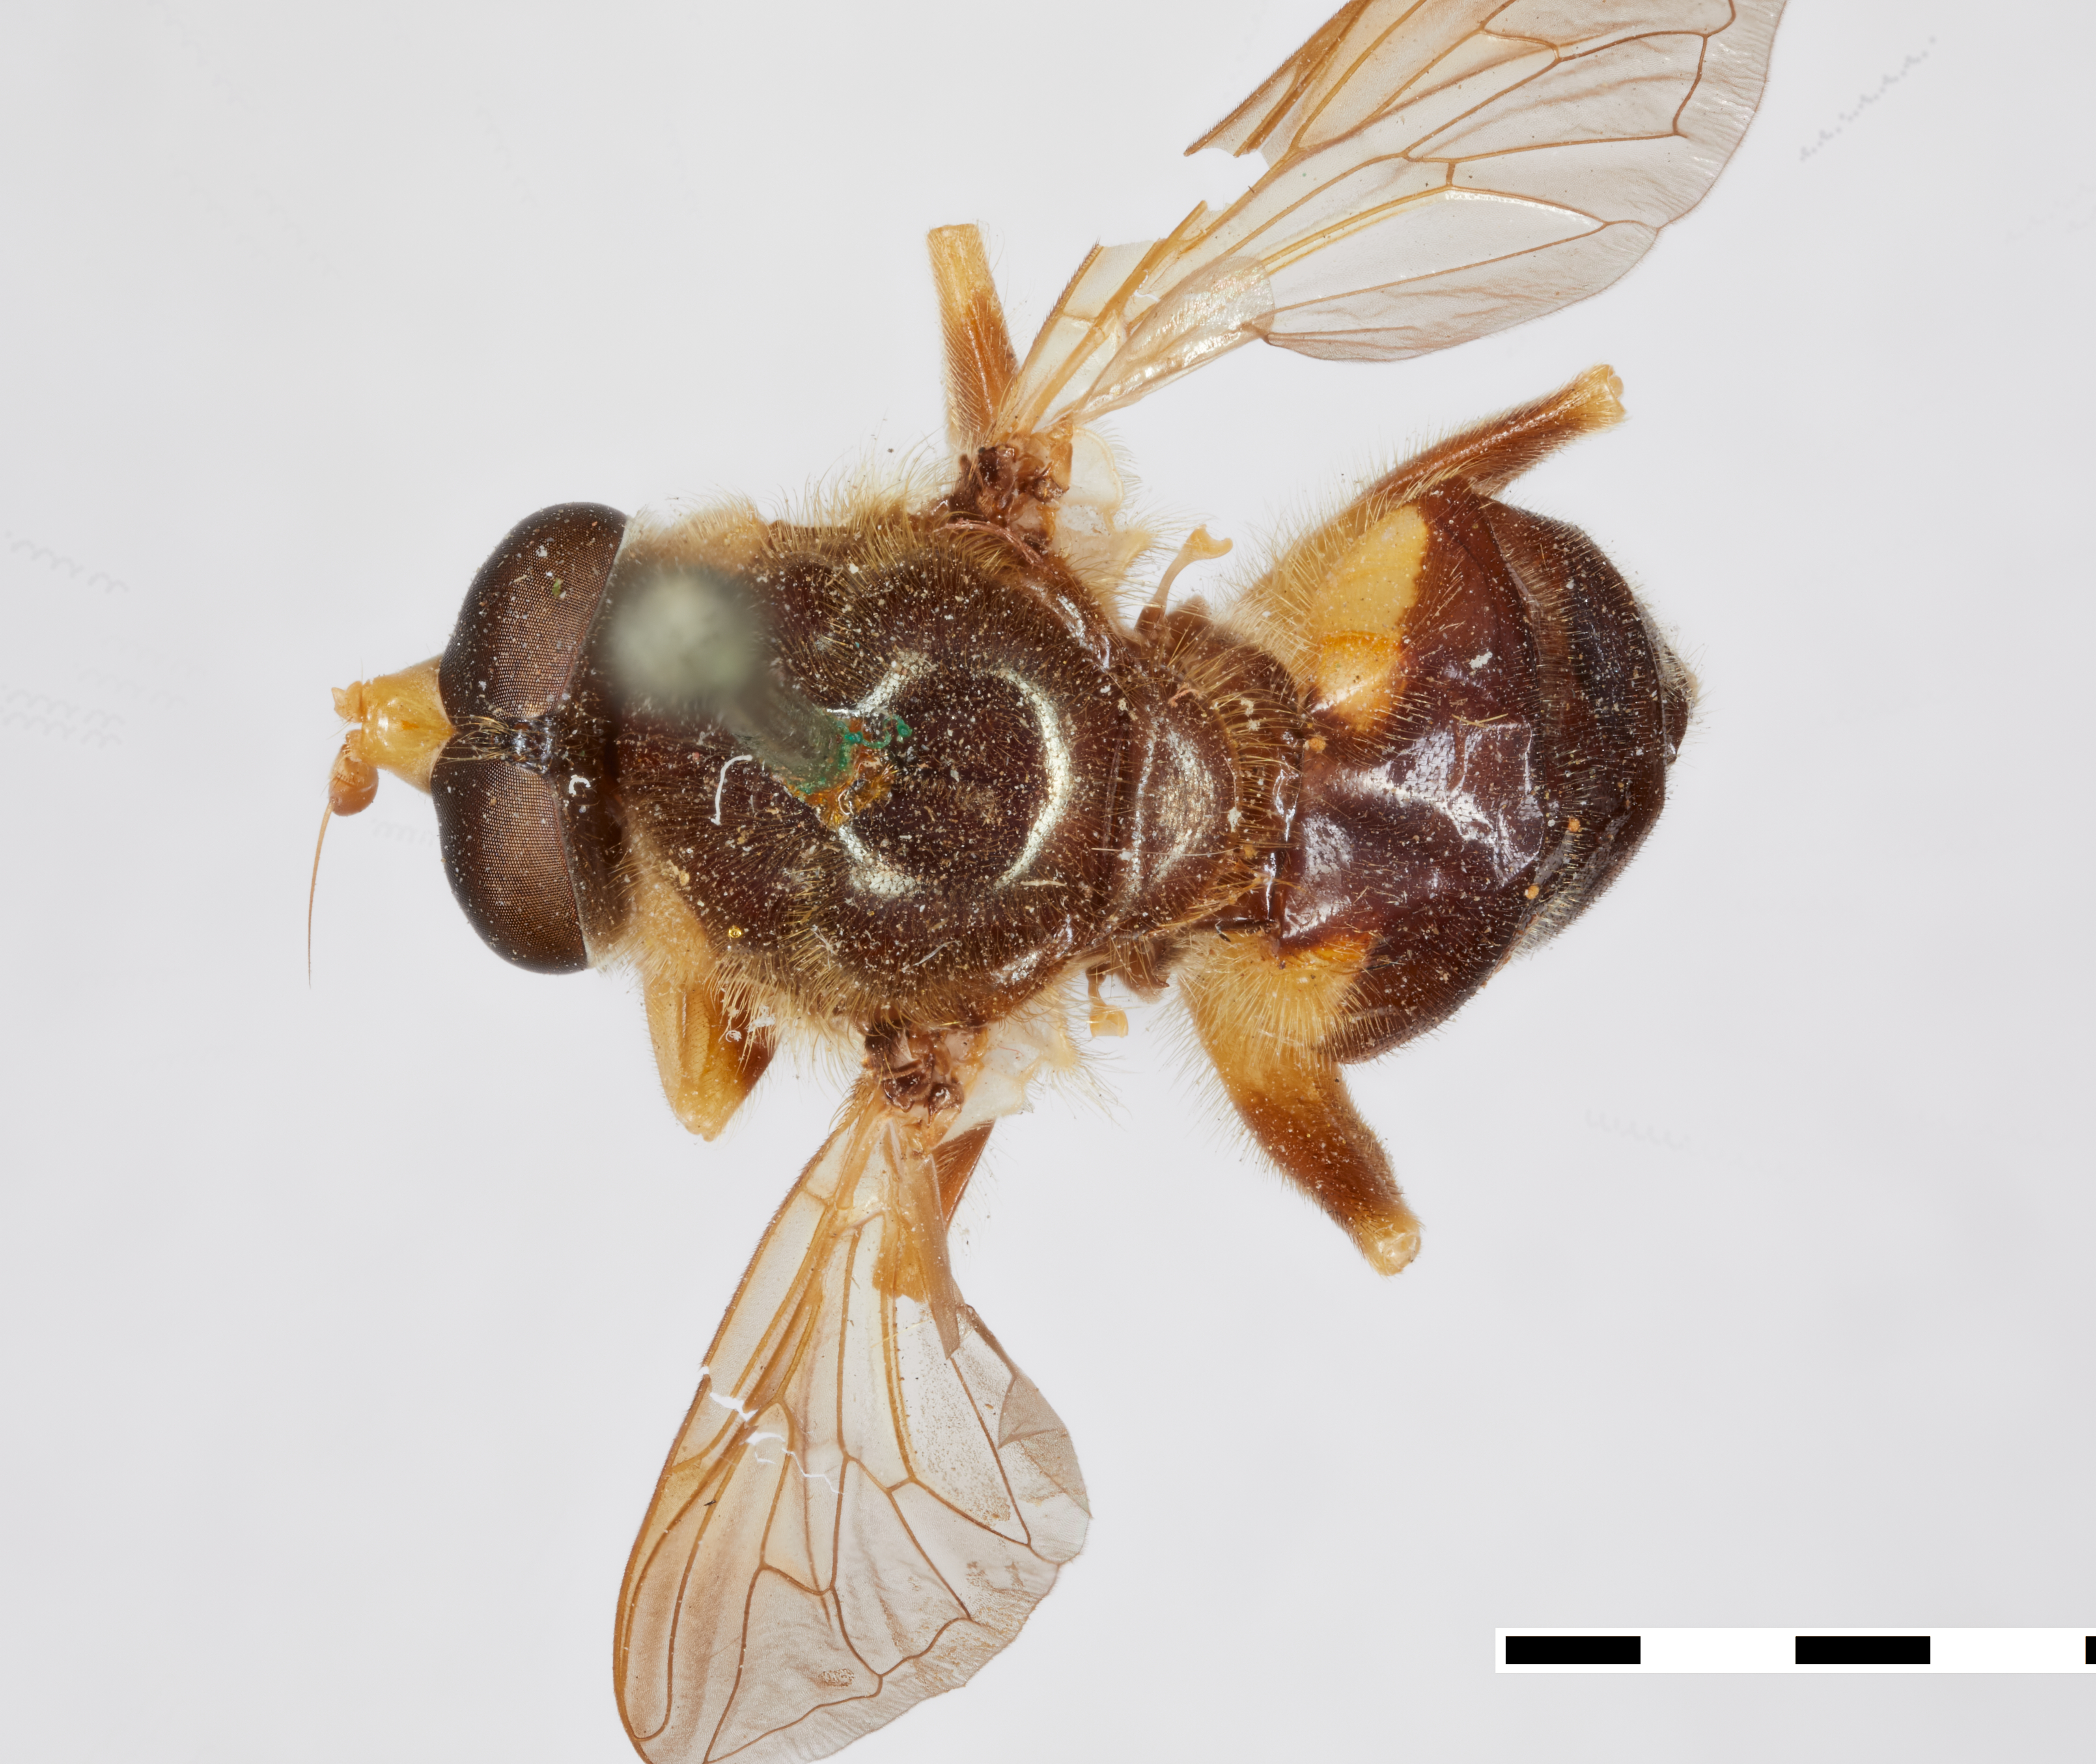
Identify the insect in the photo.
Criorrhina humeralis
